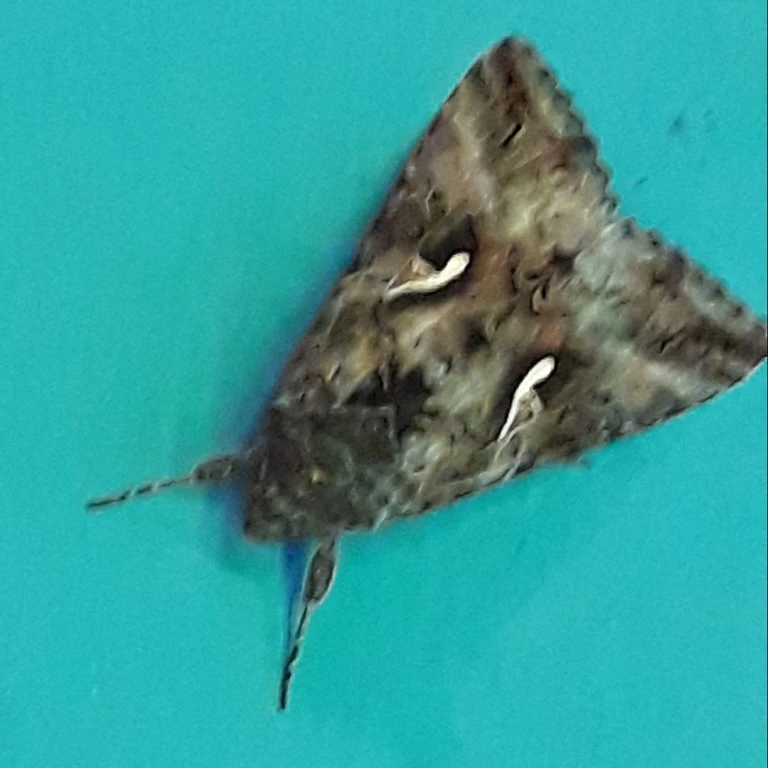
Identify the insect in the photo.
Autographa gamma
